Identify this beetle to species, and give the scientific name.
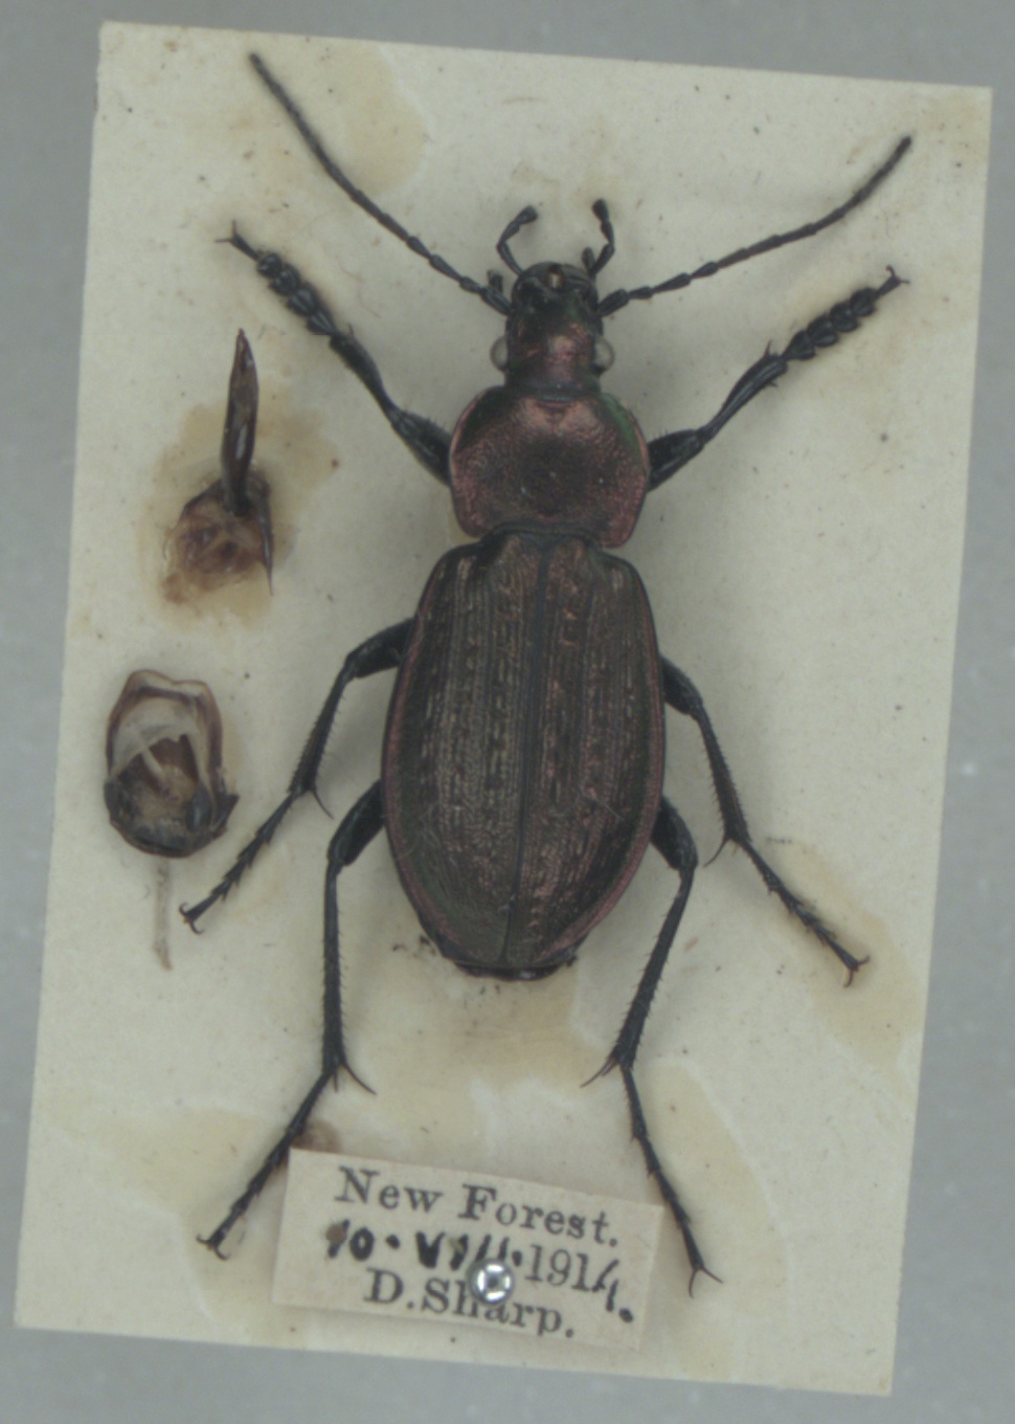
Carabus arvensis
